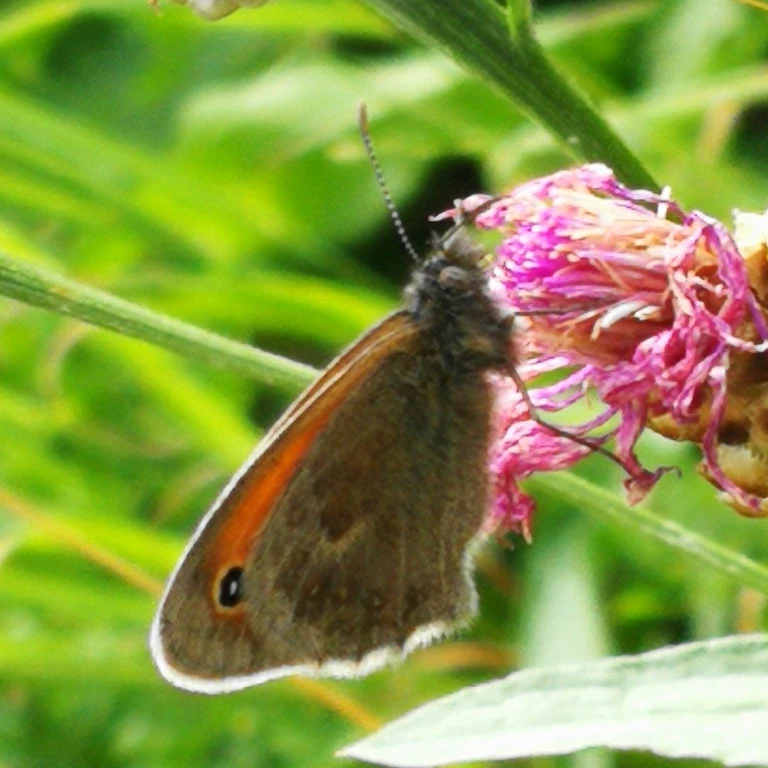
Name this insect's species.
Coenonympha pamphilus
